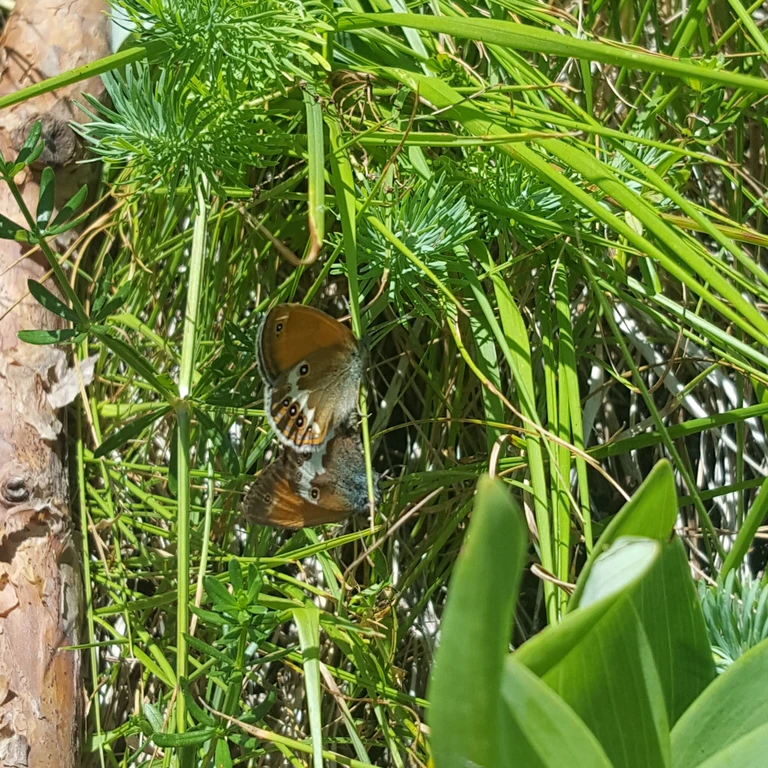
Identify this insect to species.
Coenonympha arcania
